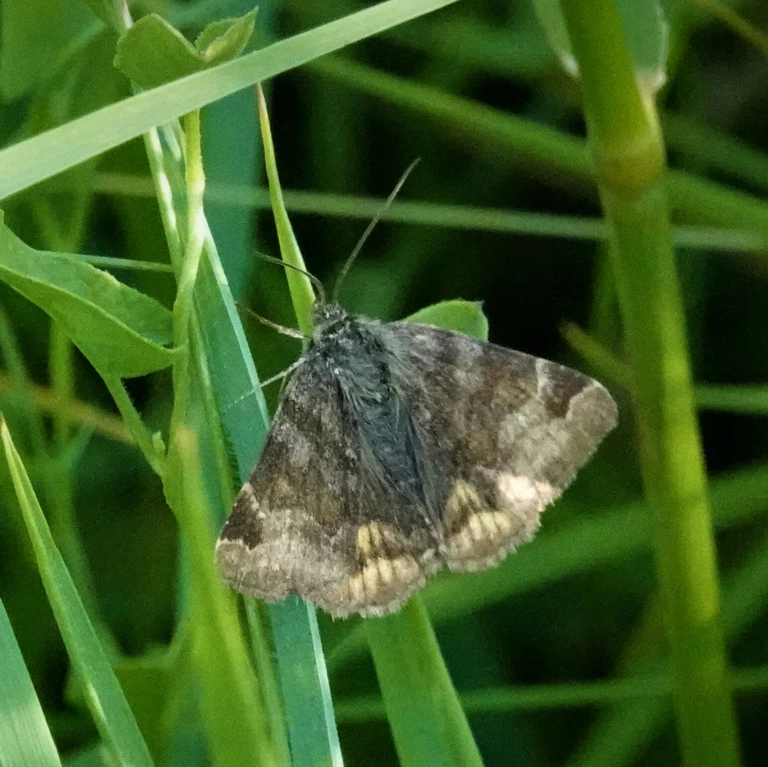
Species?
Euclidia glyphica
